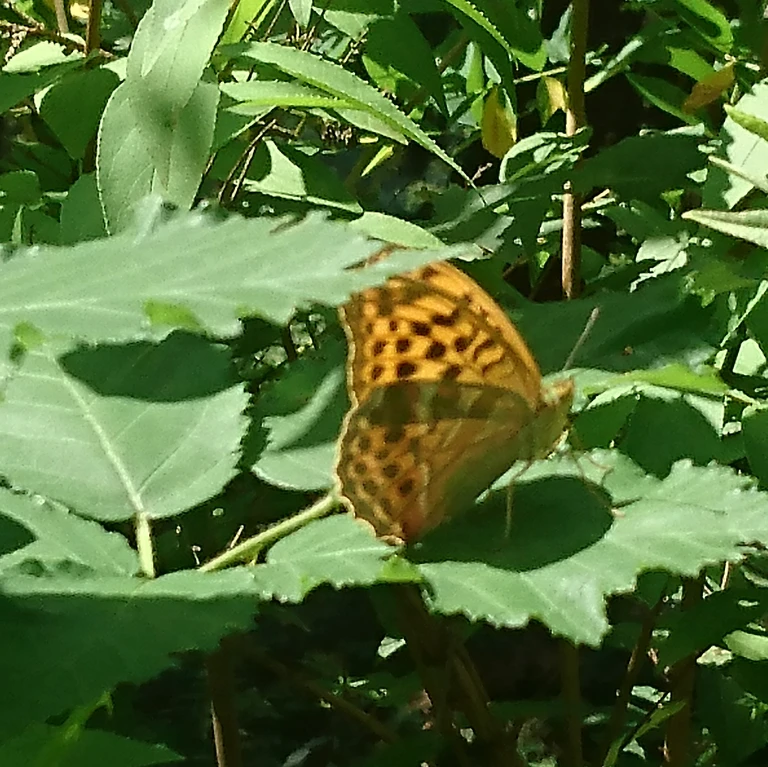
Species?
Argynnis paphia
